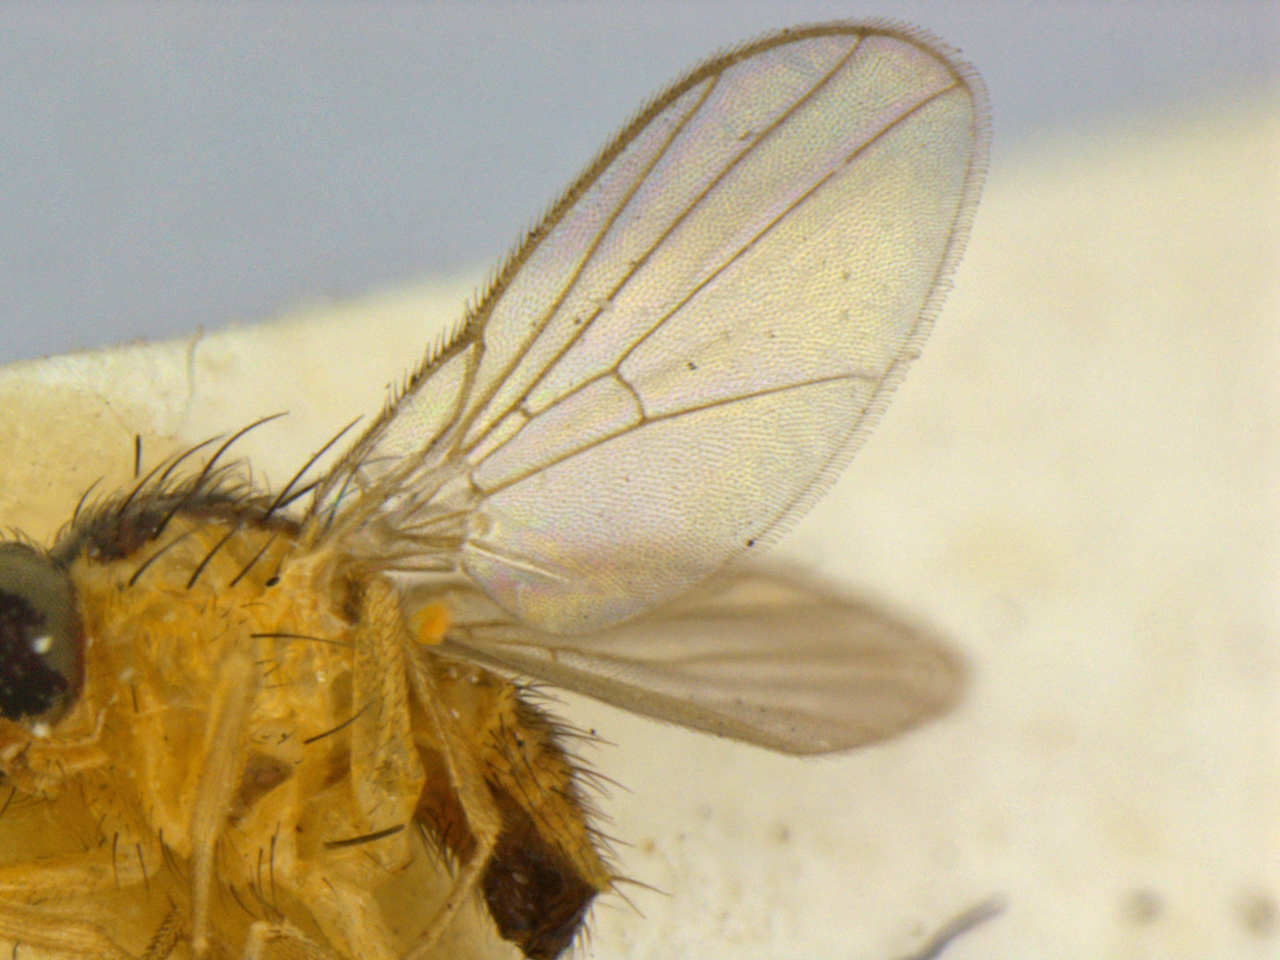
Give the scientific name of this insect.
Liriomyza blechi
